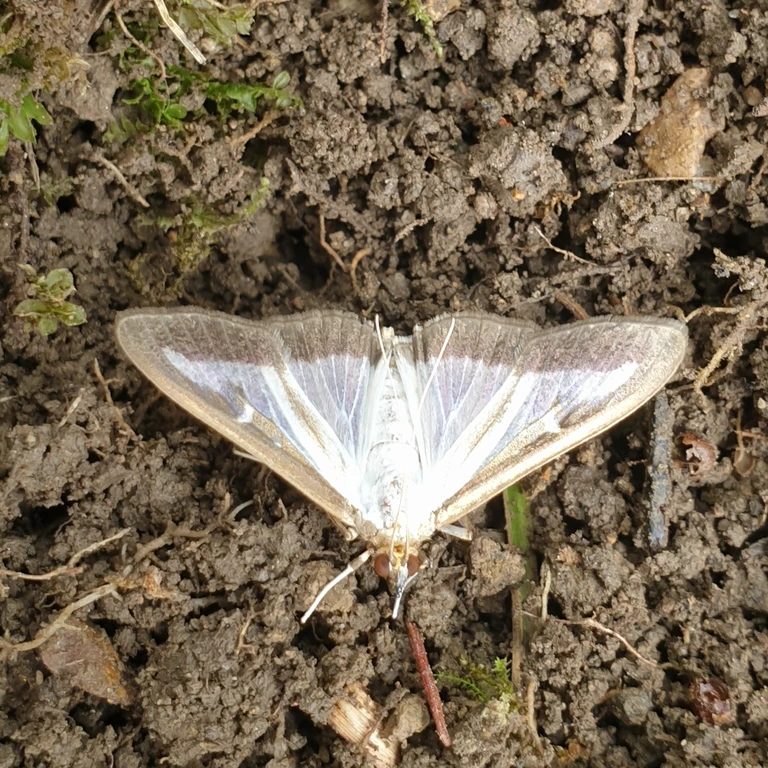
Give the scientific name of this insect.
Cydalima perspectalis
